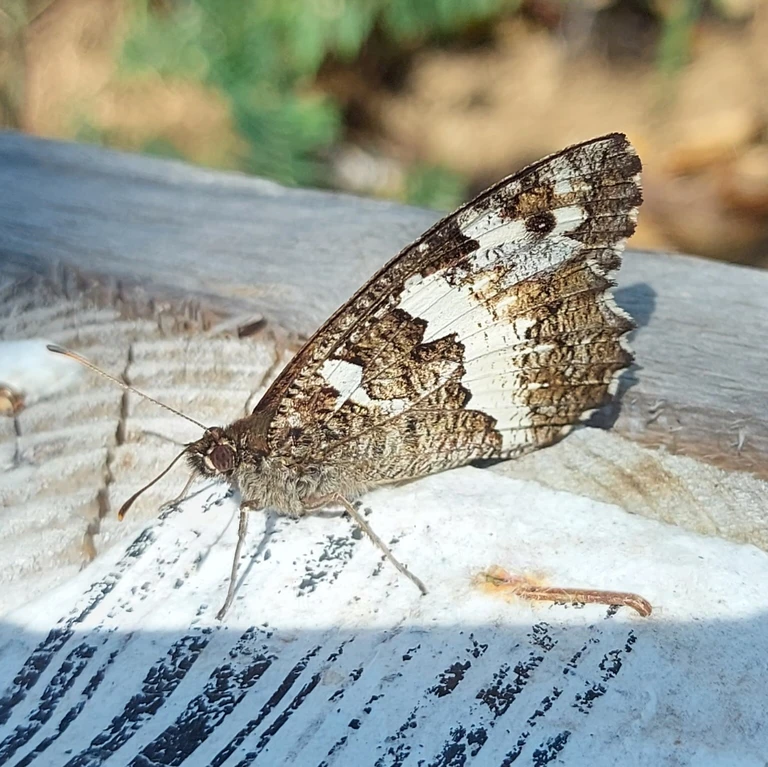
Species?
Brintesia circe
